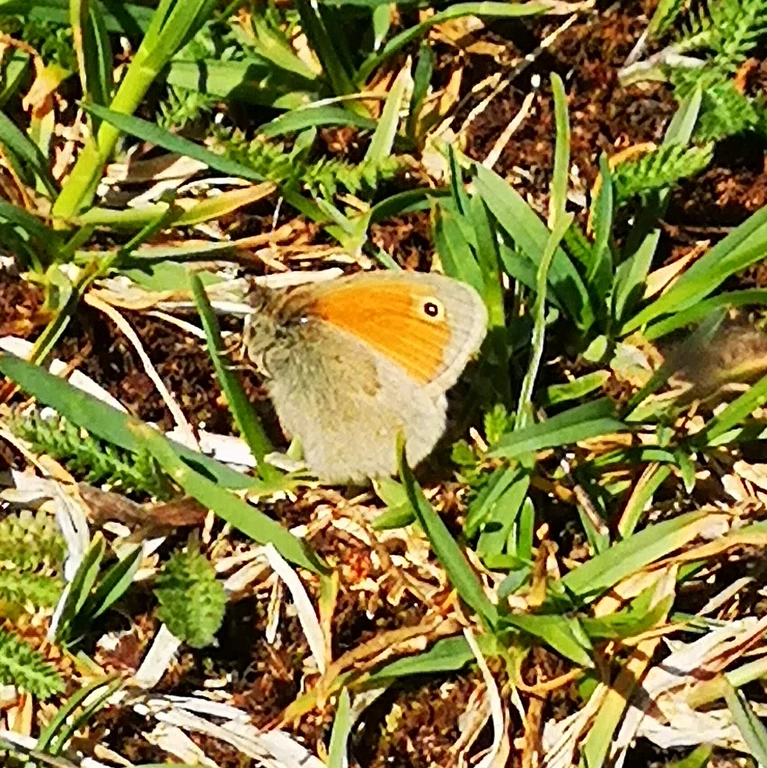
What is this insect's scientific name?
Coenonympha pamphilus
